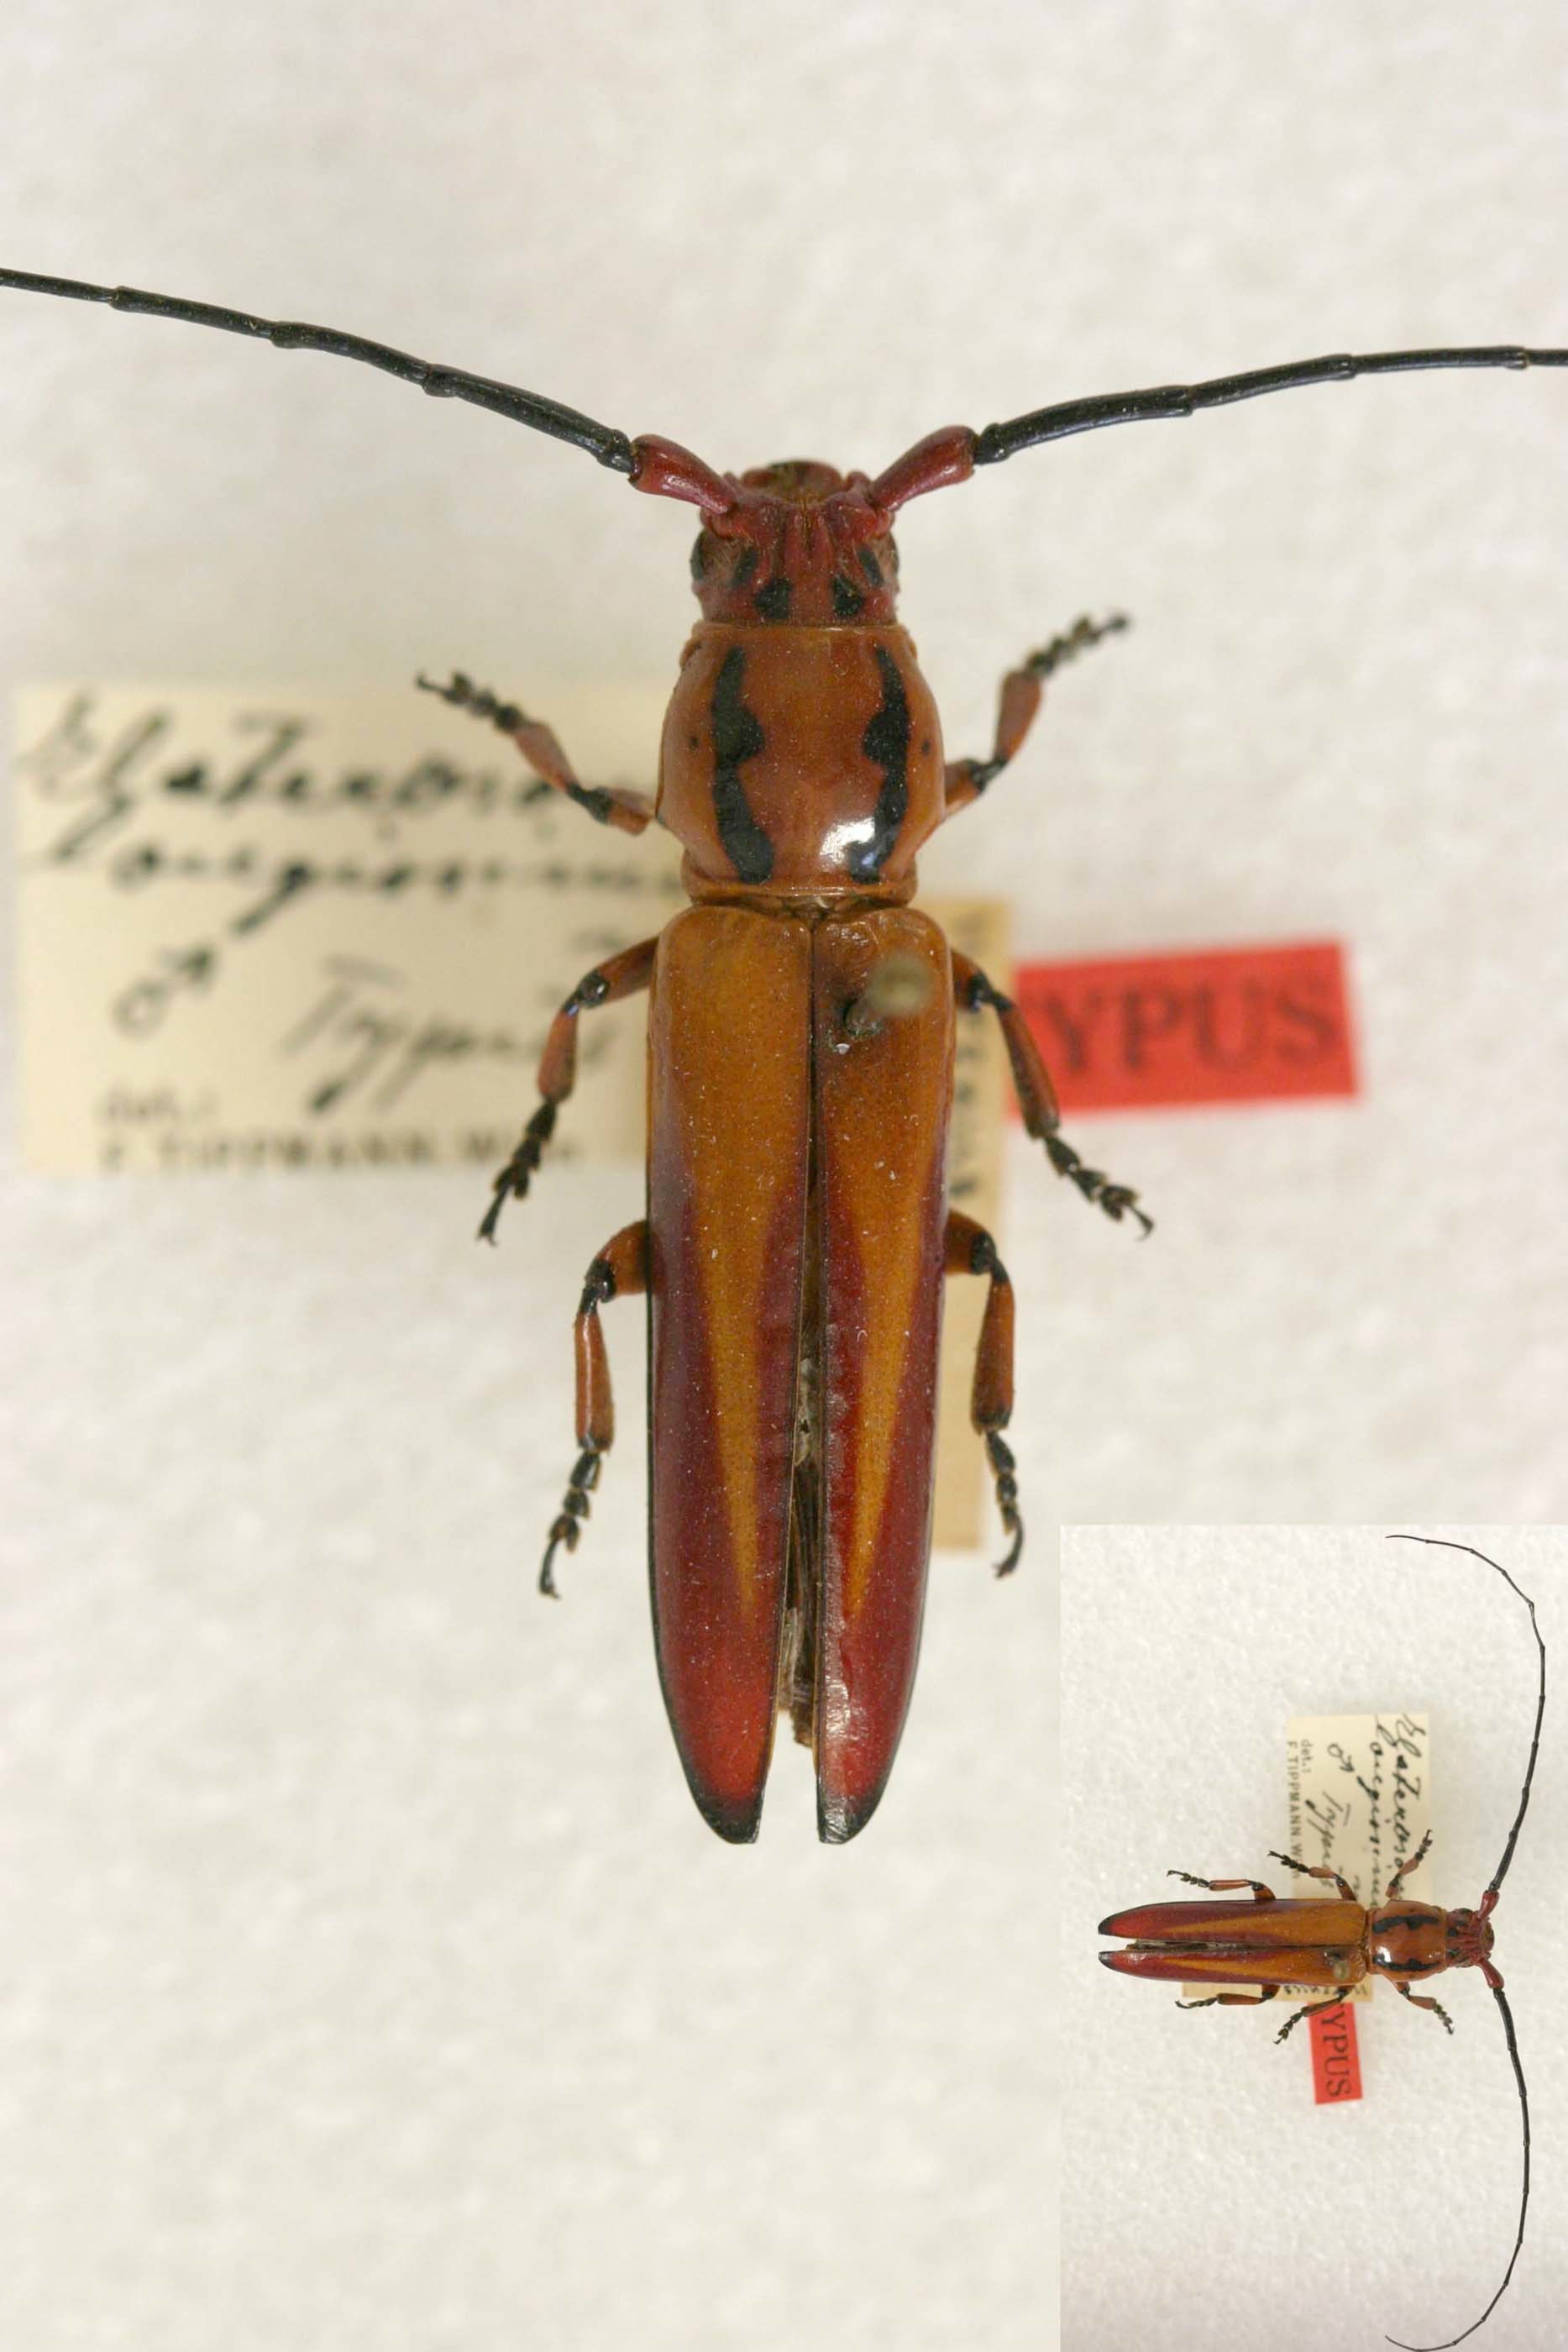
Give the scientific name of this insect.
Elaterosoma longissimum
